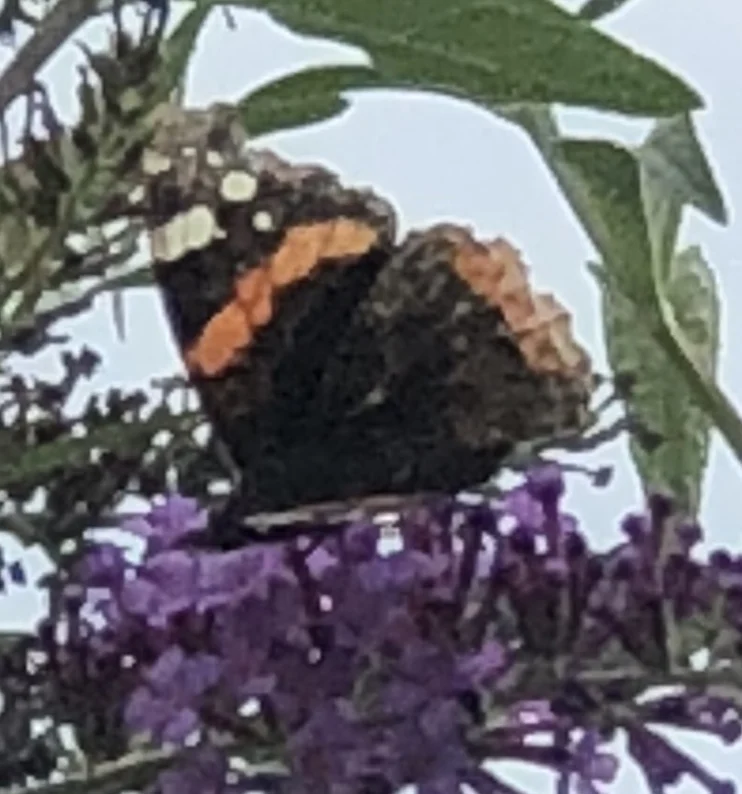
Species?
Vanessa atalanta
